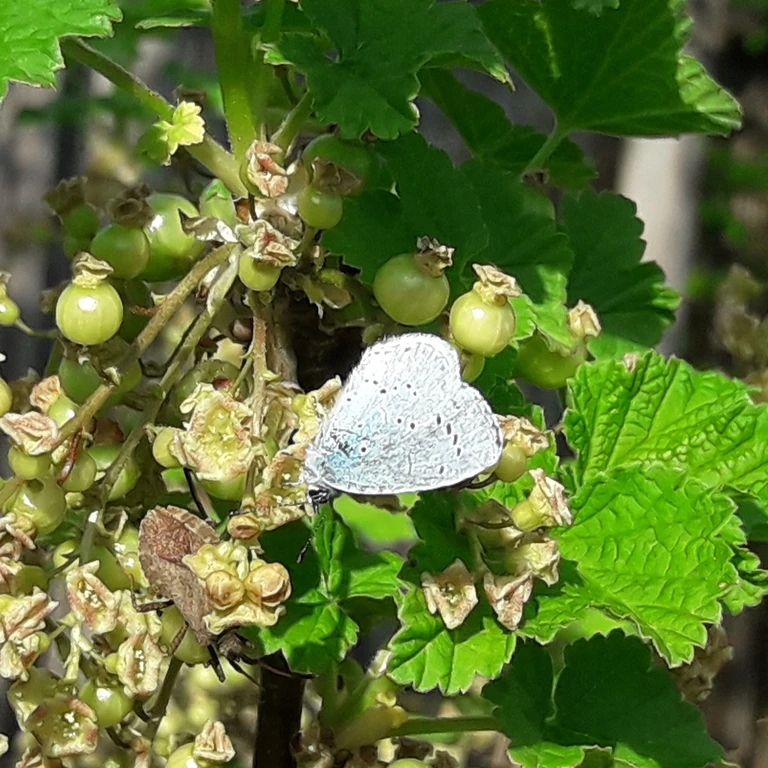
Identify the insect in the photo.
Celastrina argiolus
